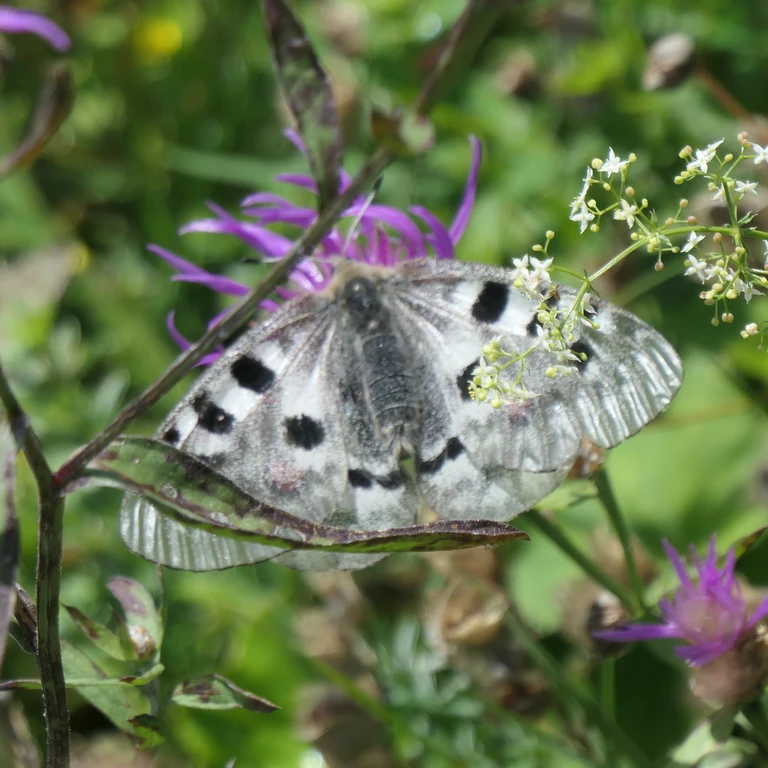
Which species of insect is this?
Parnassius apollo
